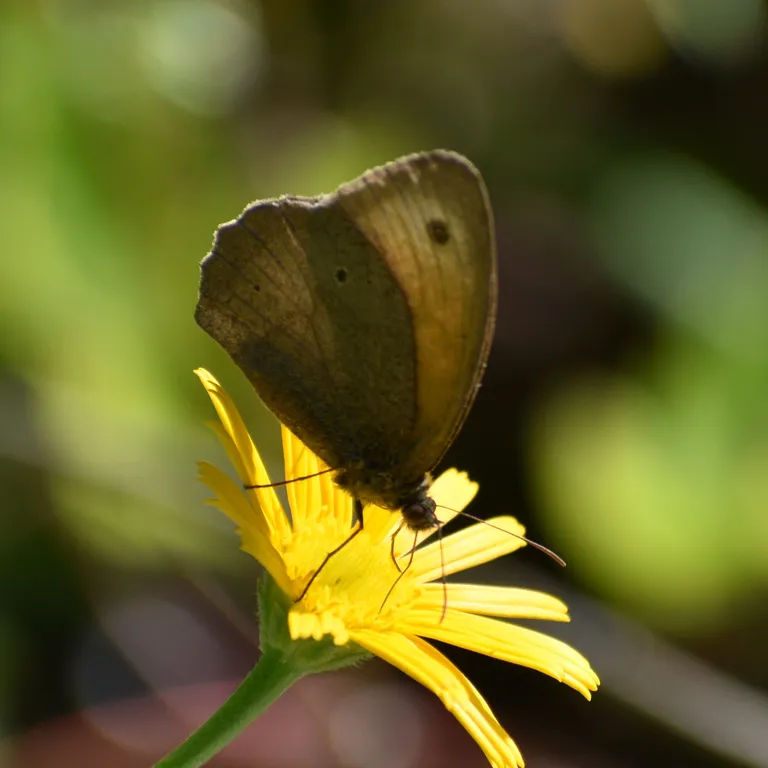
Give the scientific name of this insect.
Maniola jurtina
